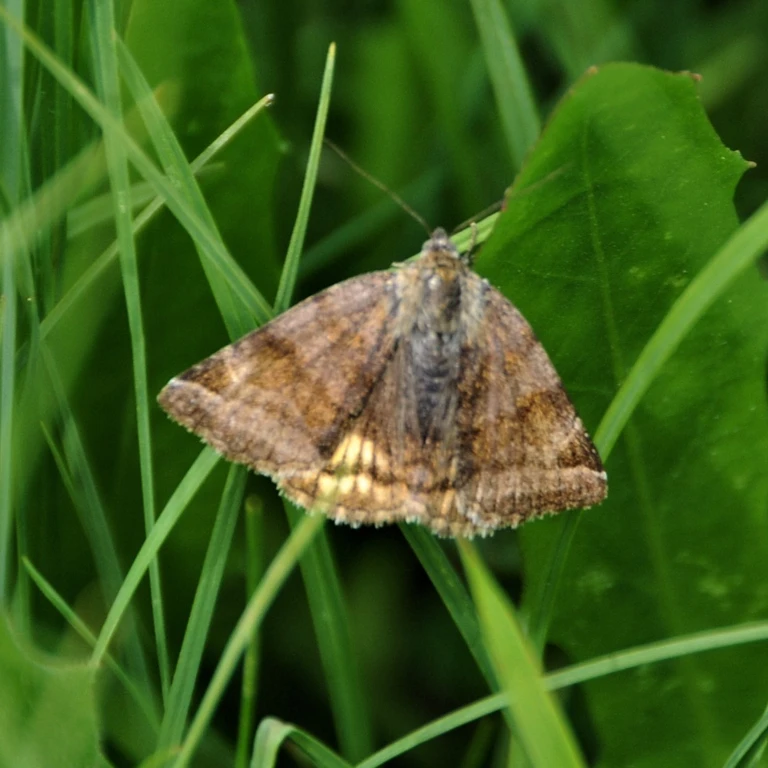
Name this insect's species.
Euclidia glyphica
